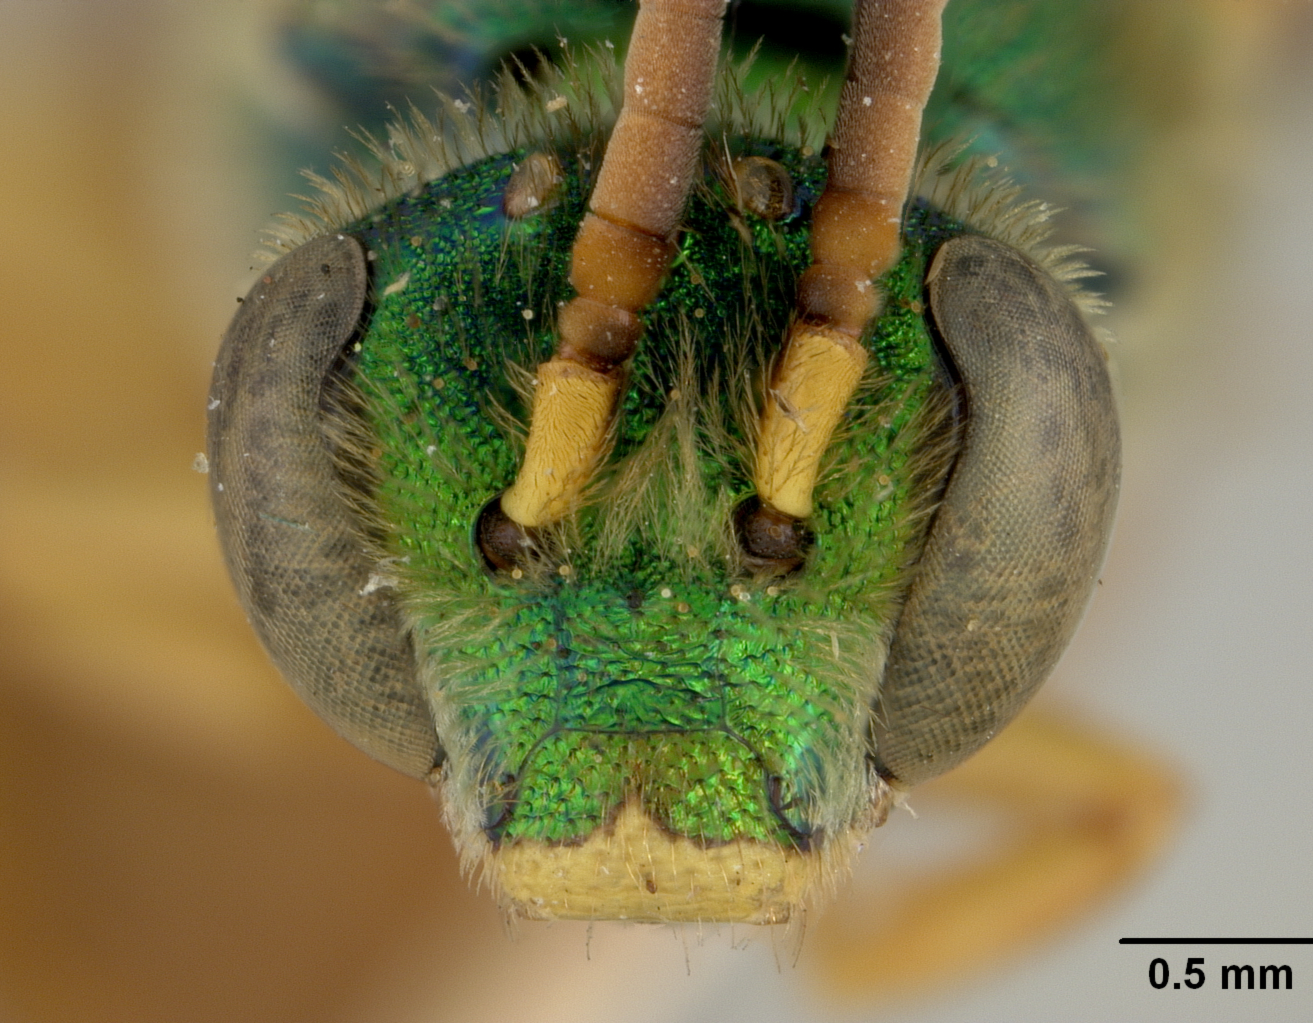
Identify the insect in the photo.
Agapostemon radiatus
